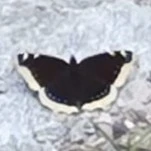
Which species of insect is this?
Nymphalis antiopa
